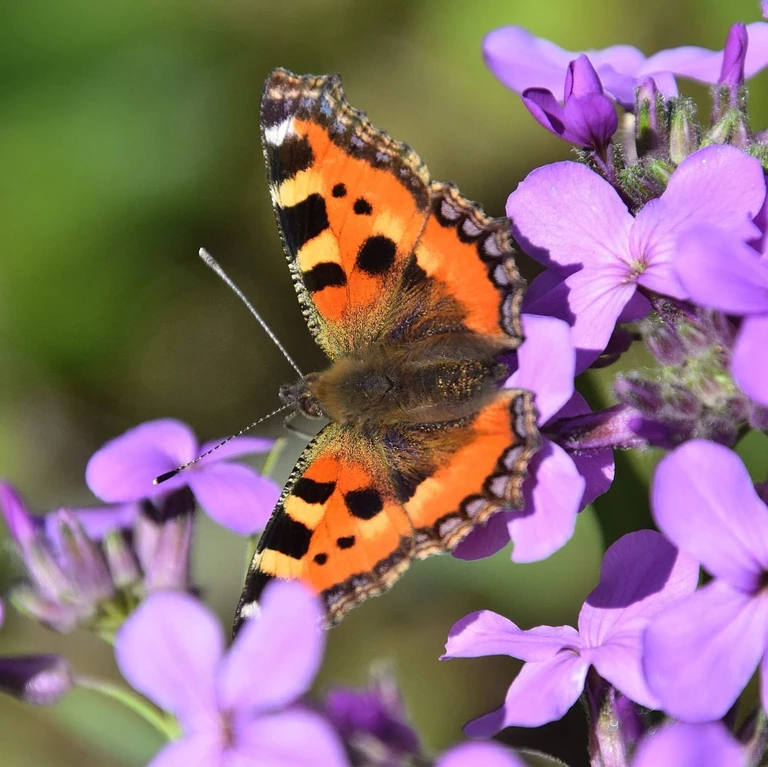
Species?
Aglais urticae
